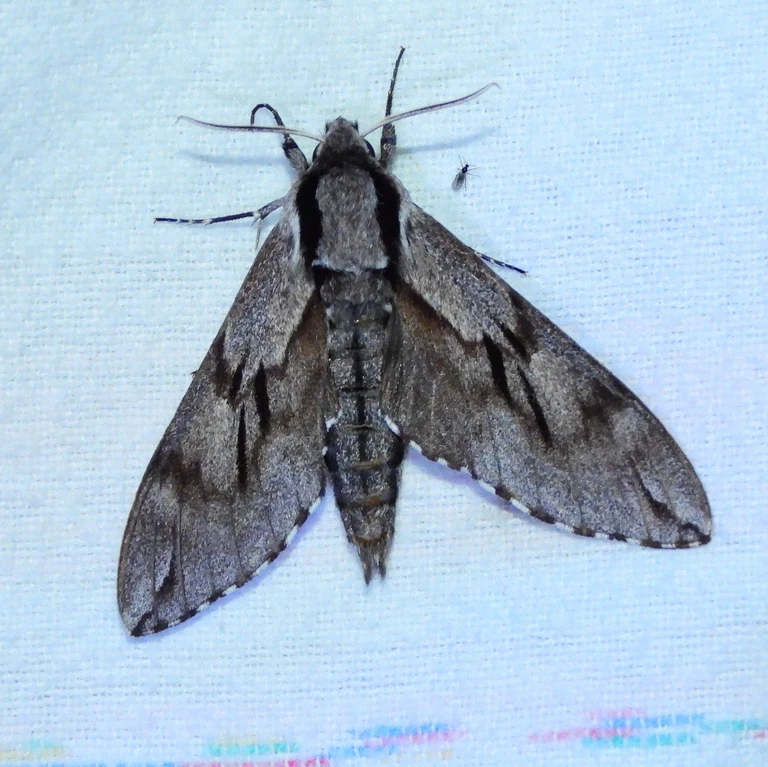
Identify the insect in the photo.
Sphinx pinastri
